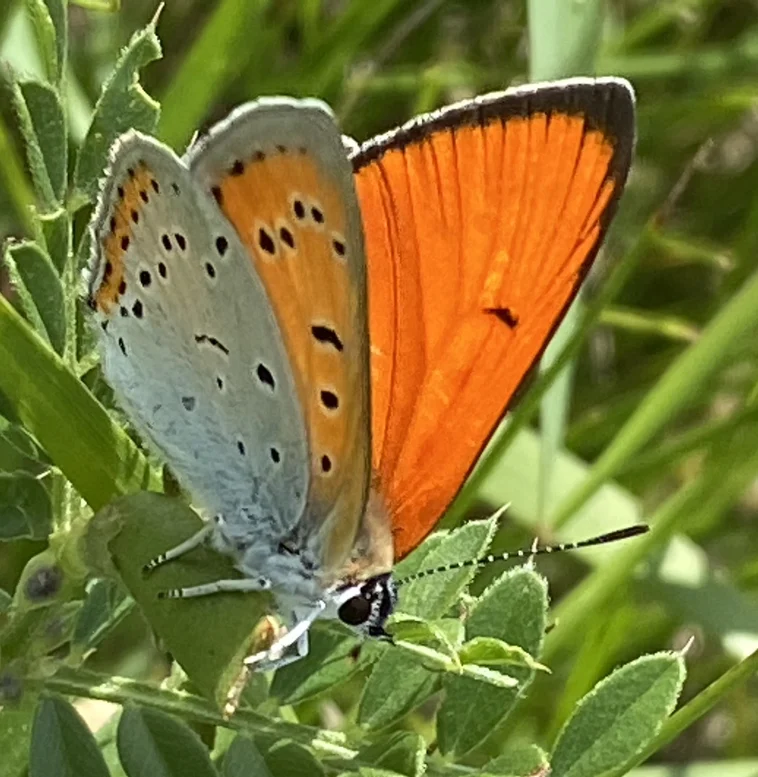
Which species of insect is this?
Lycaena dispar
